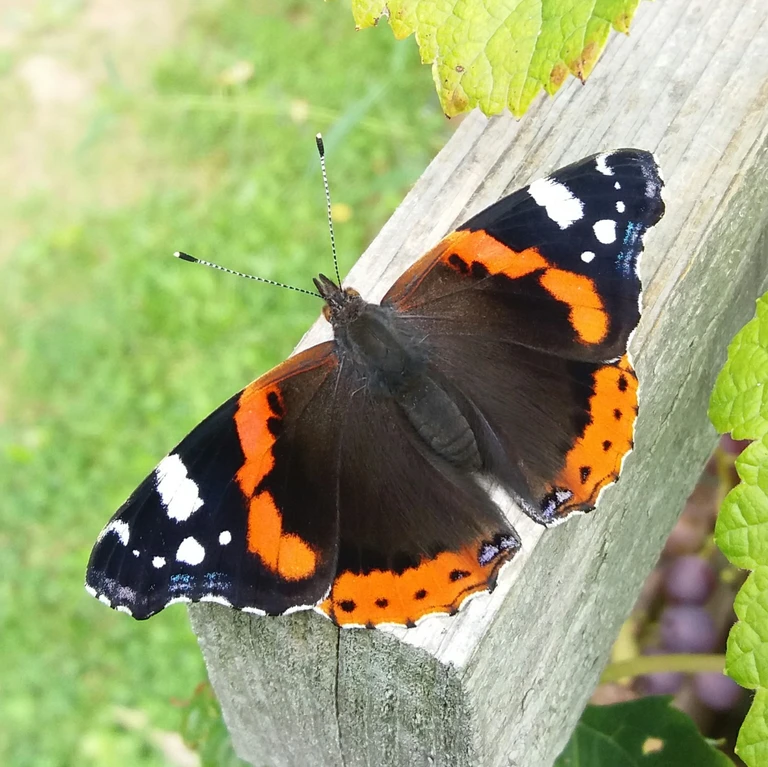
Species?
Vanessa atalanta
